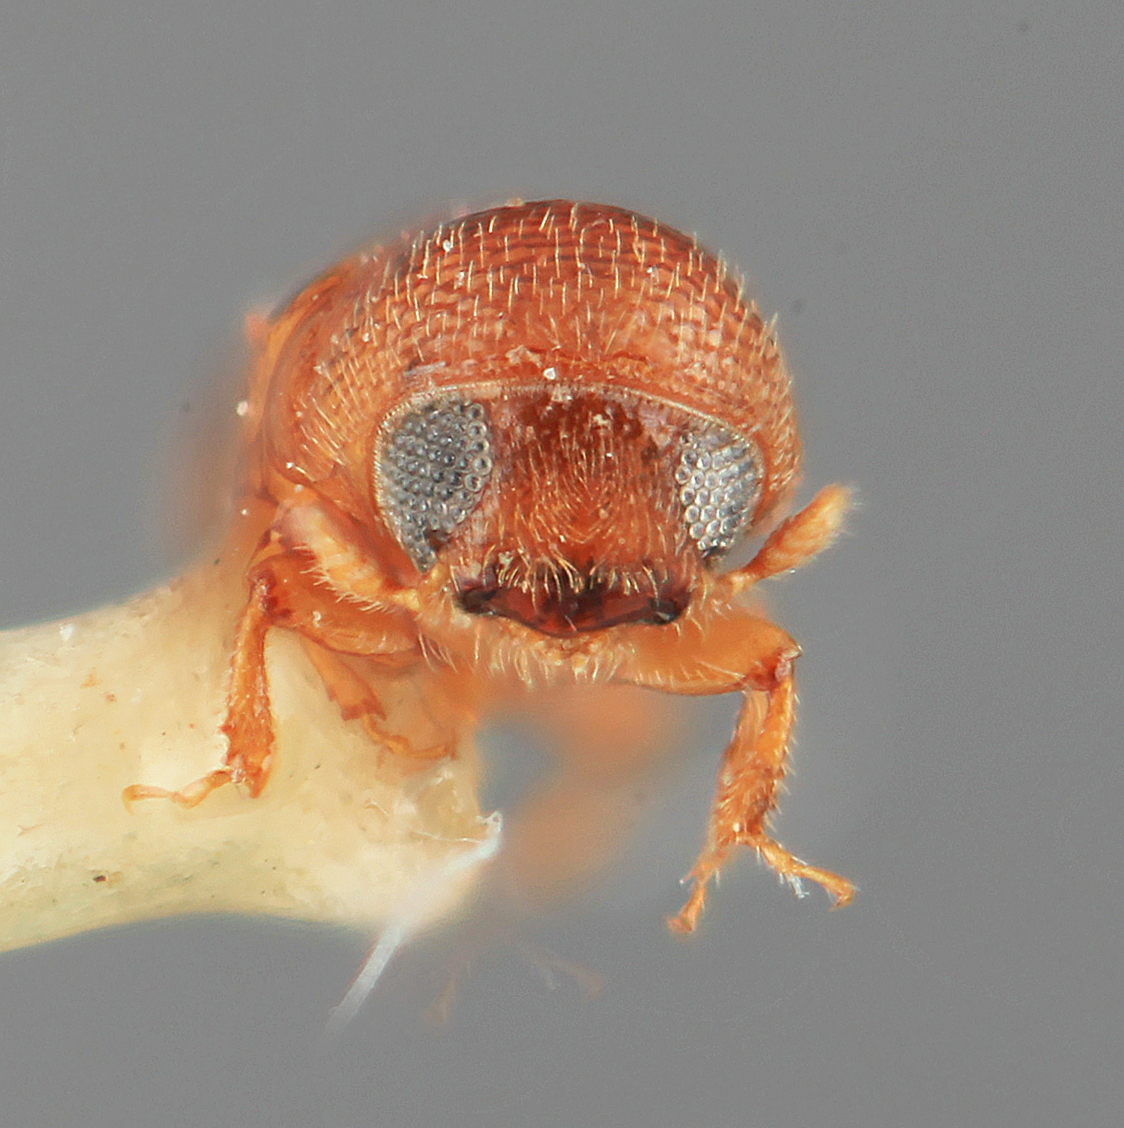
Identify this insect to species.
Araptus cuspidatus
